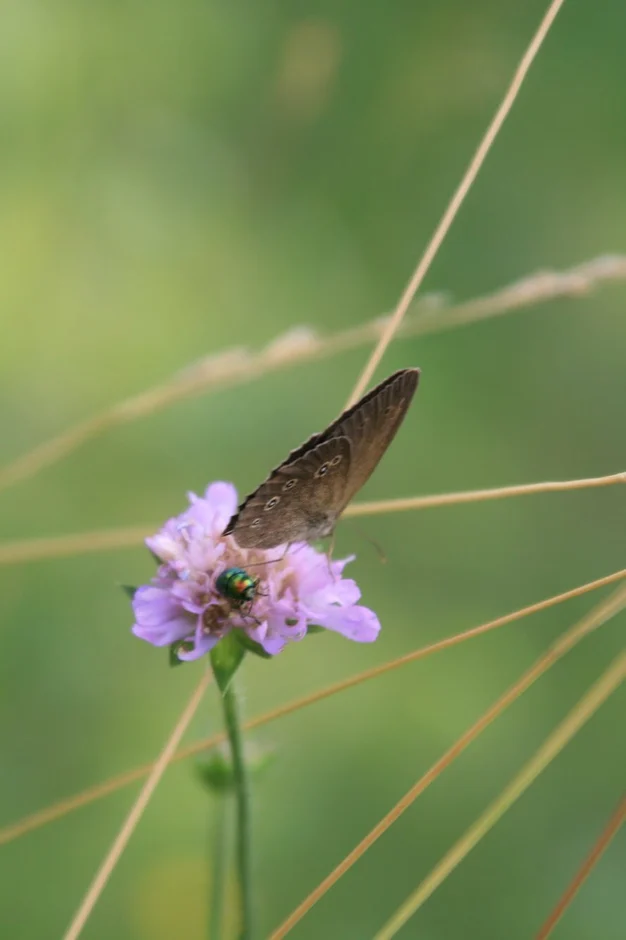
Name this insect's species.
Aphantopus hyperantus
